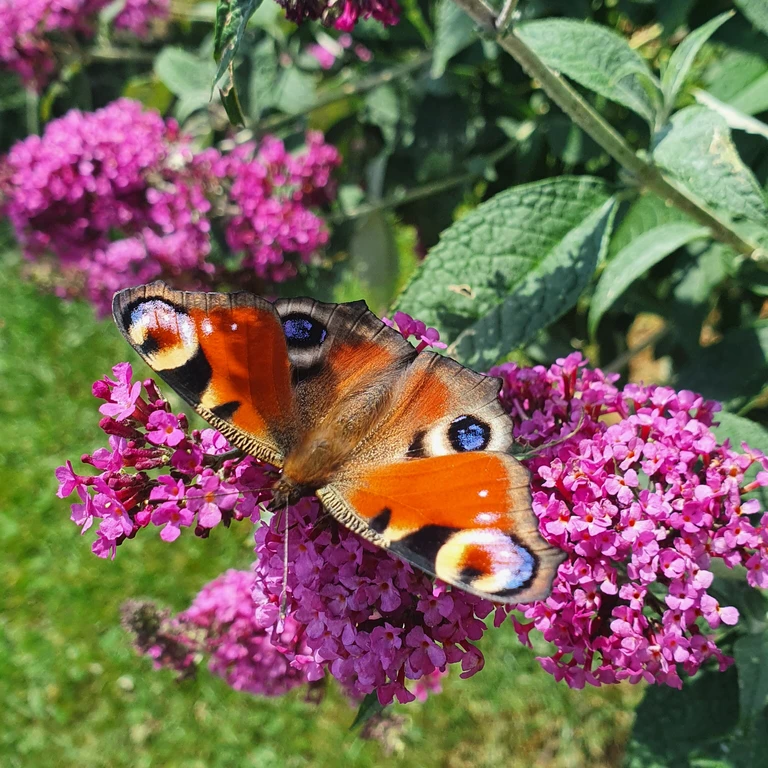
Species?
Aglais io
